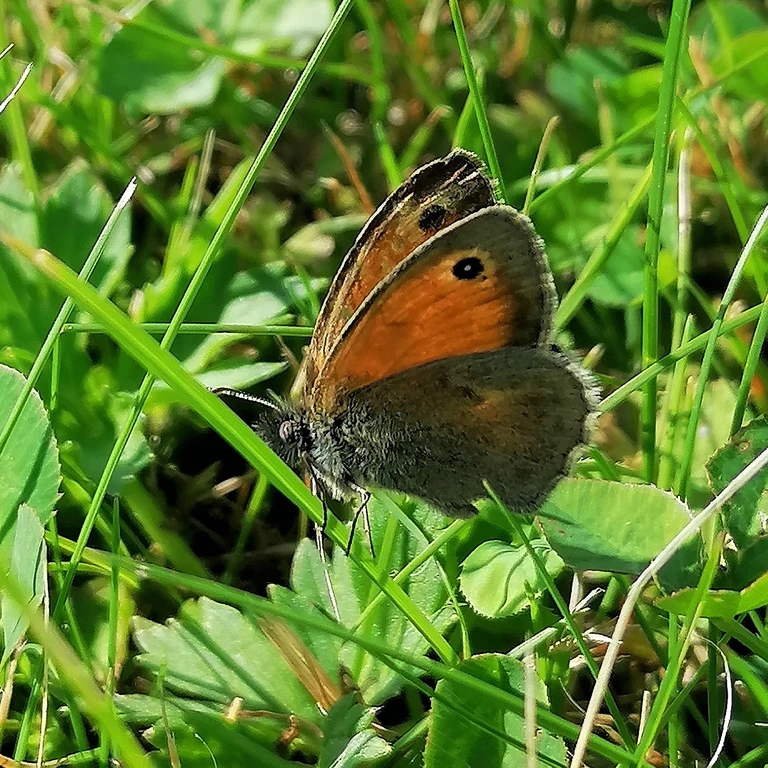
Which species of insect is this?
Coenonympha pamphilus
